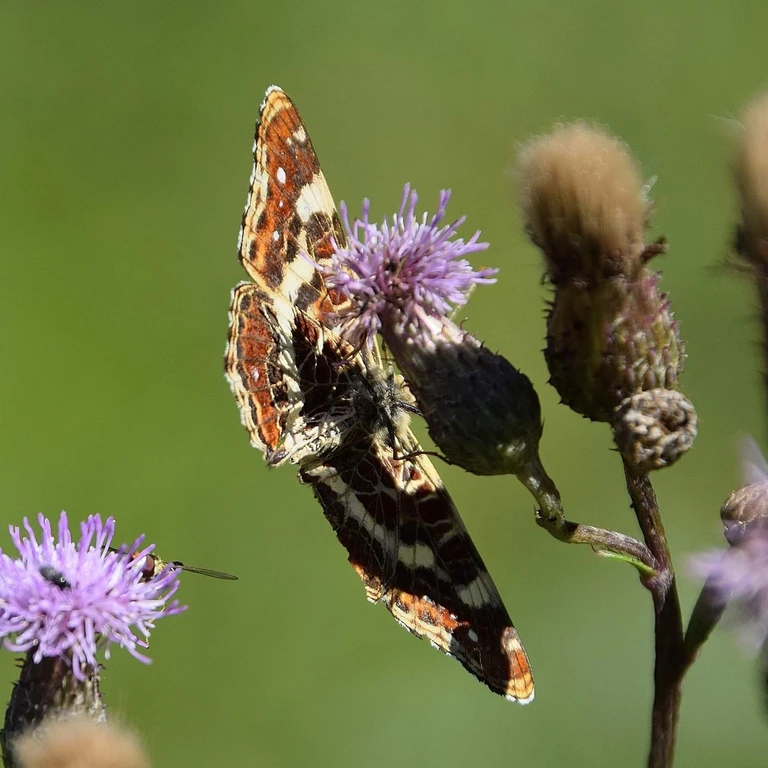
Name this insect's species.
Araschnia levana
